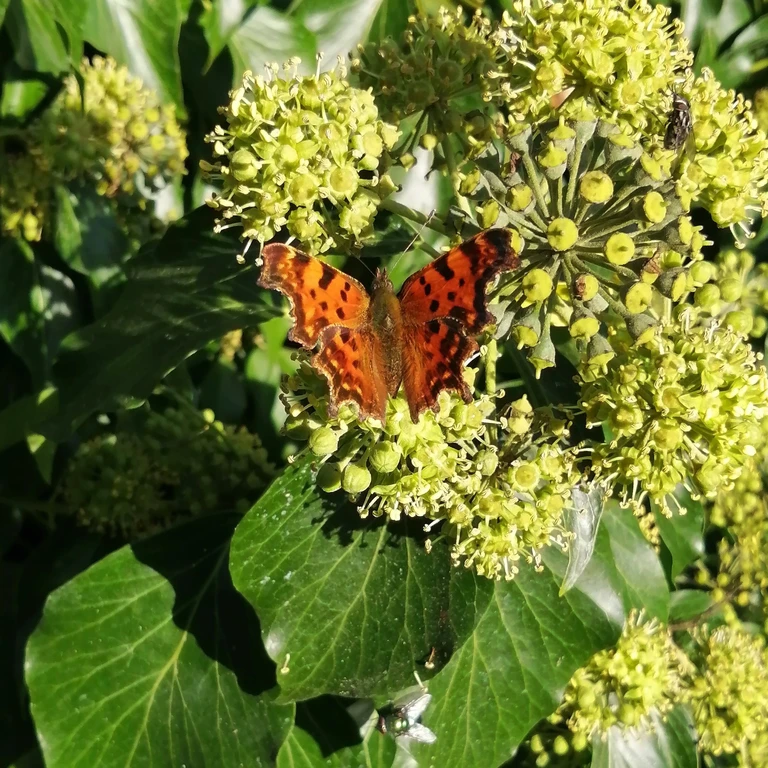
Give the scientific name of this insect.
Polygonia c-album
